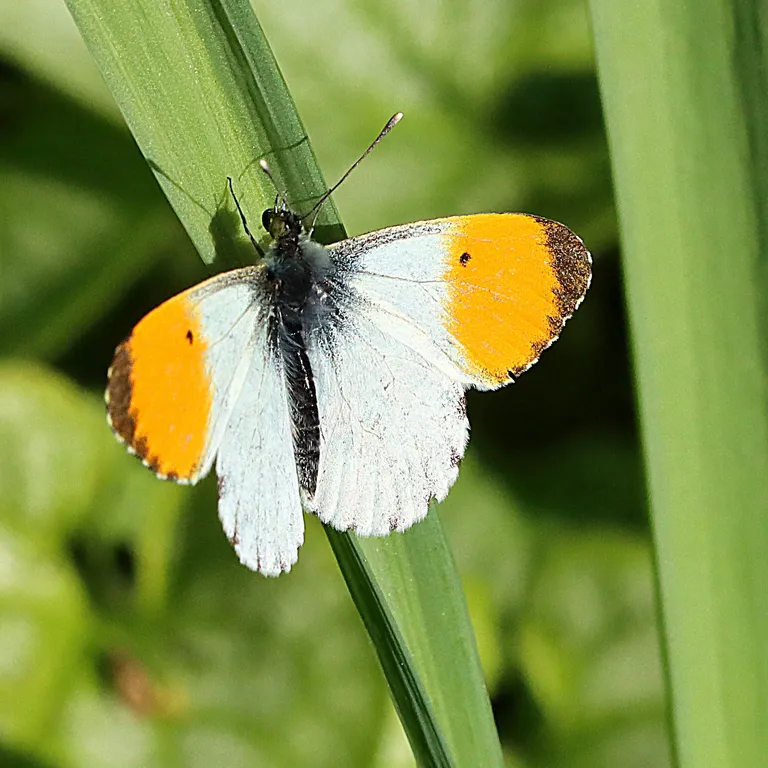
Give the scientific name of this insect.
Anthocharis cardamines
